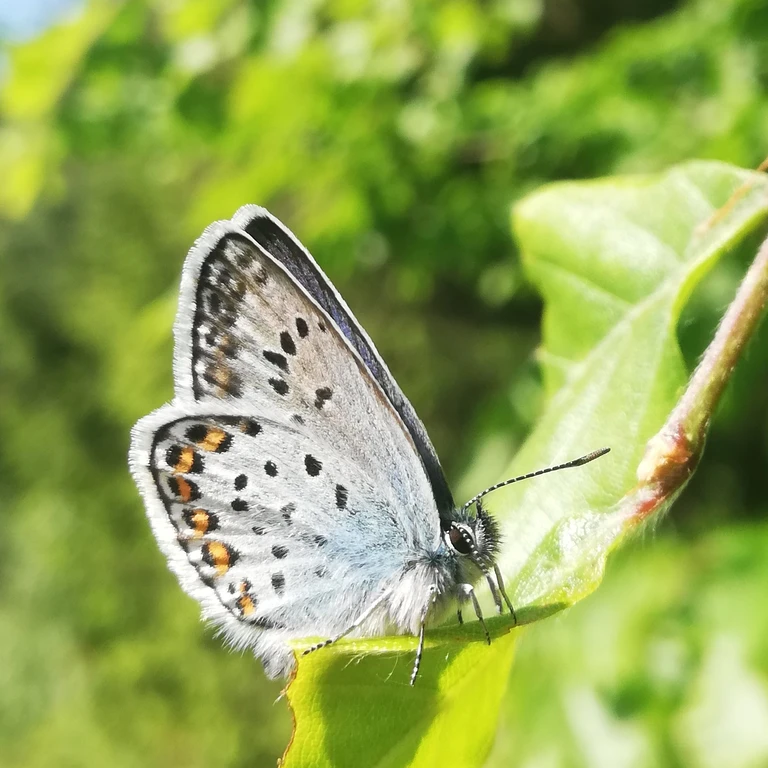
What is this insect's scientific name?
Plebejus argus
